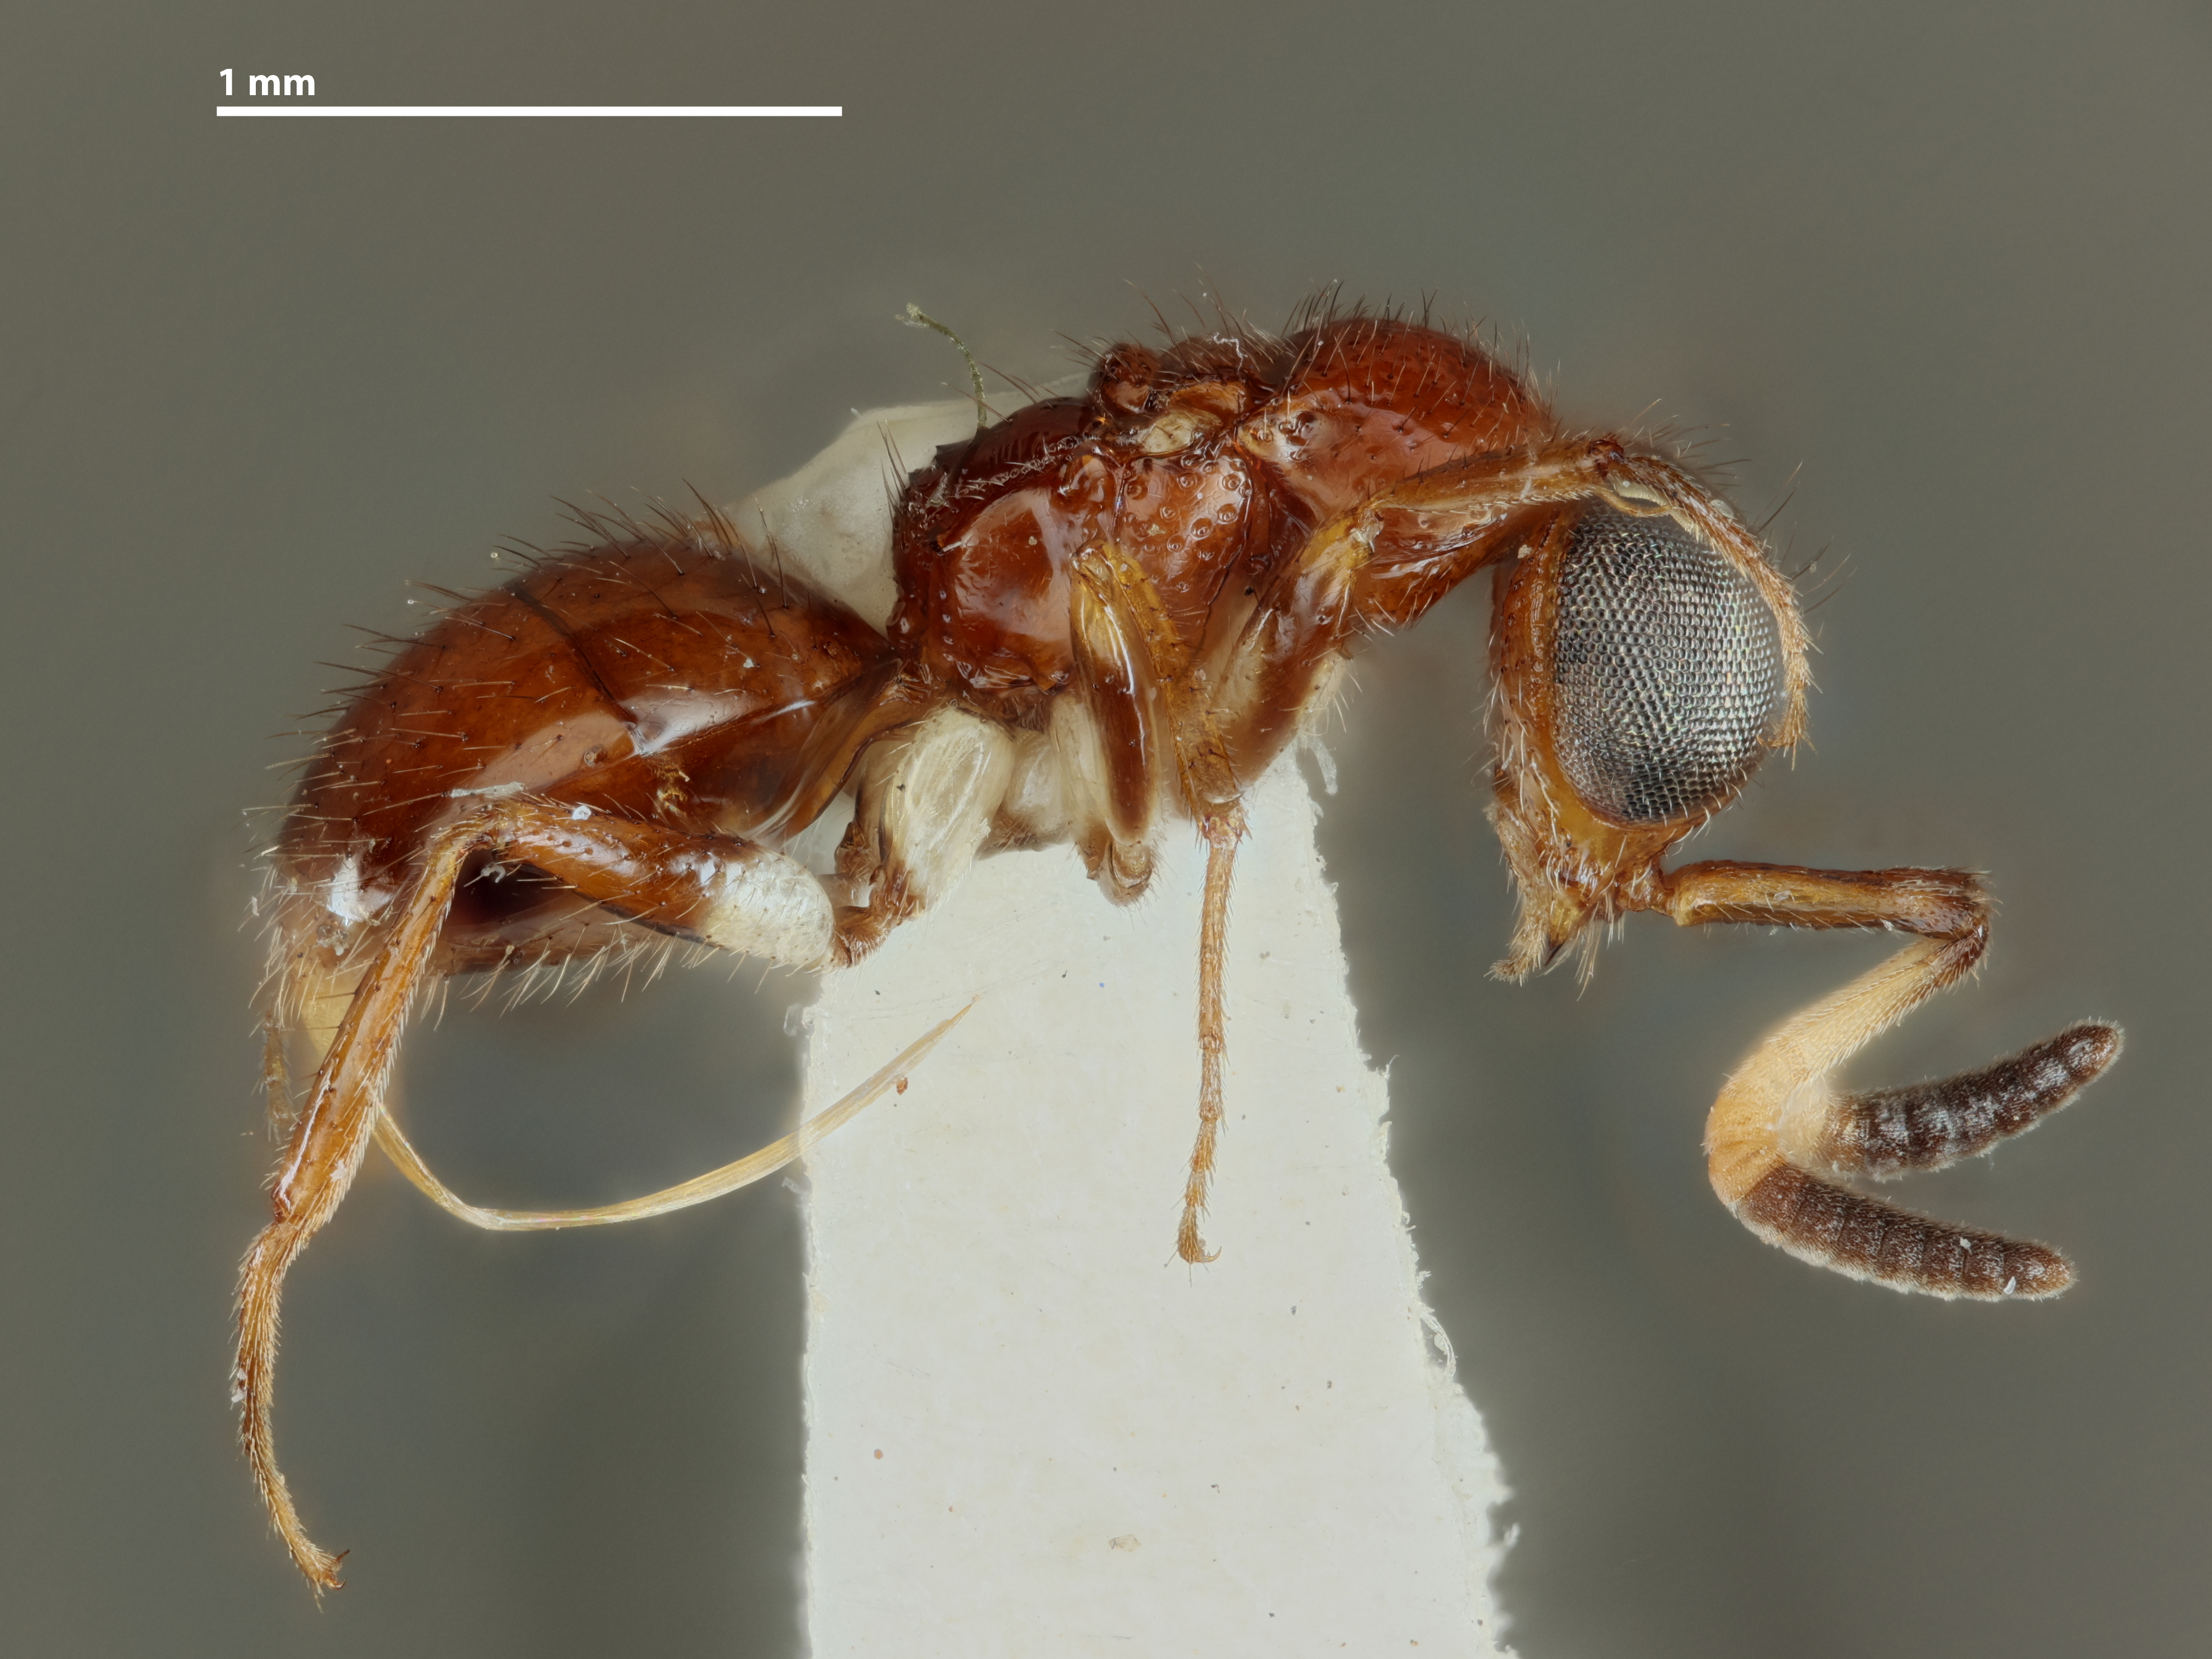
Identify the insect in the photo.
Saltasega bella
